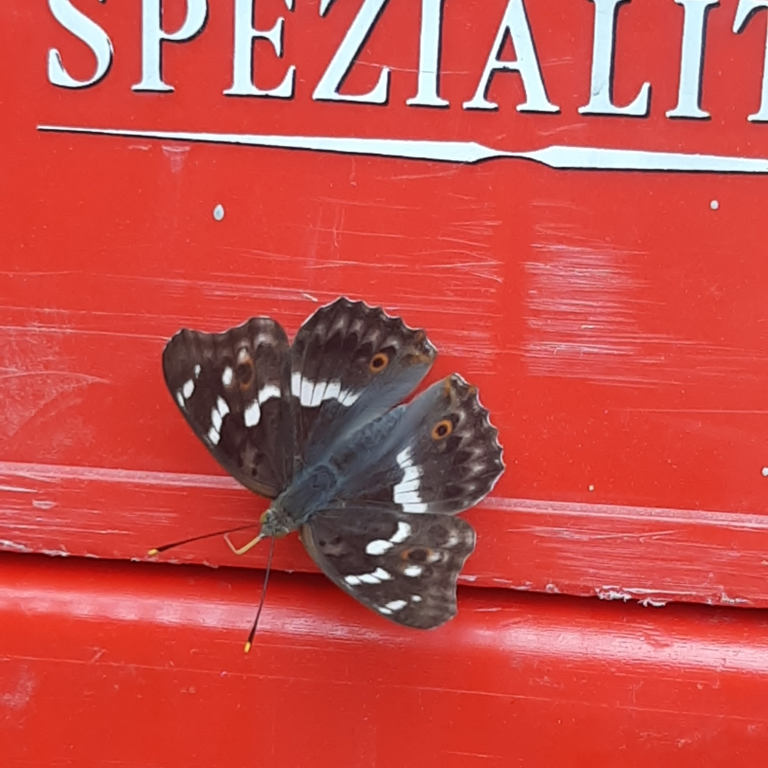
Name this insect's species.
Apatura ilia
